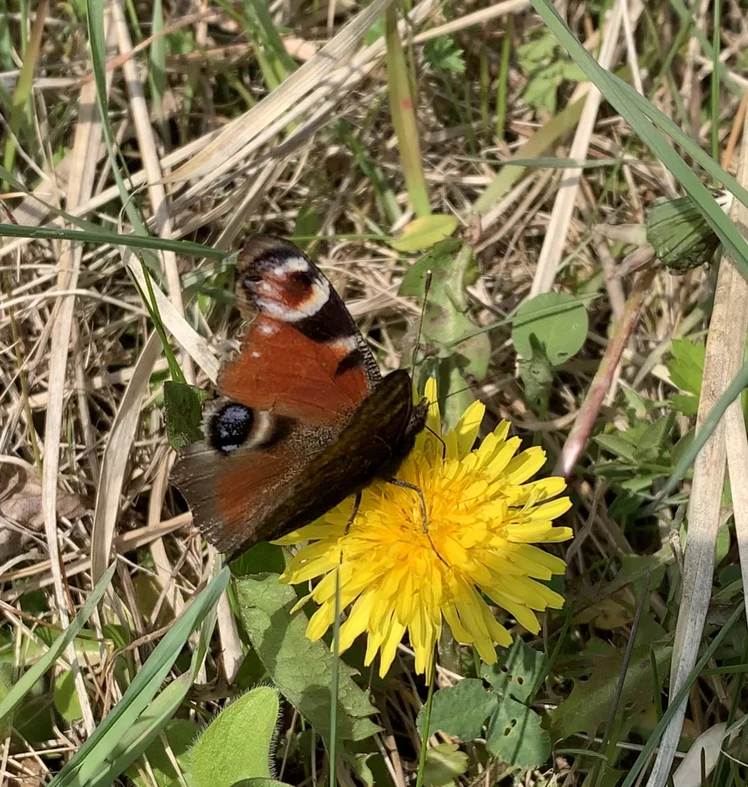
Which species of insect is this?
Aglais io
